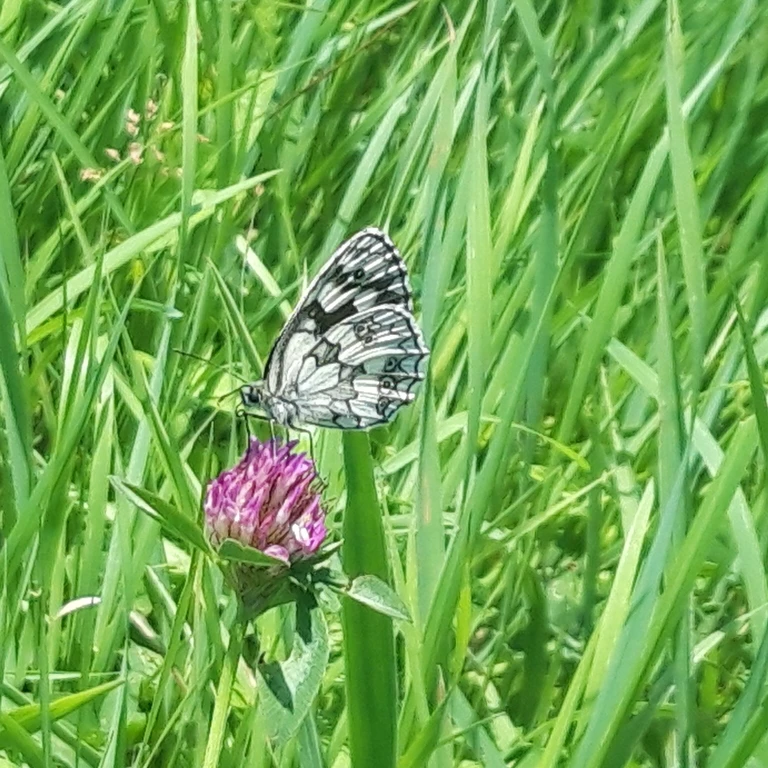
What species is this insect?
Melanargia galathea
